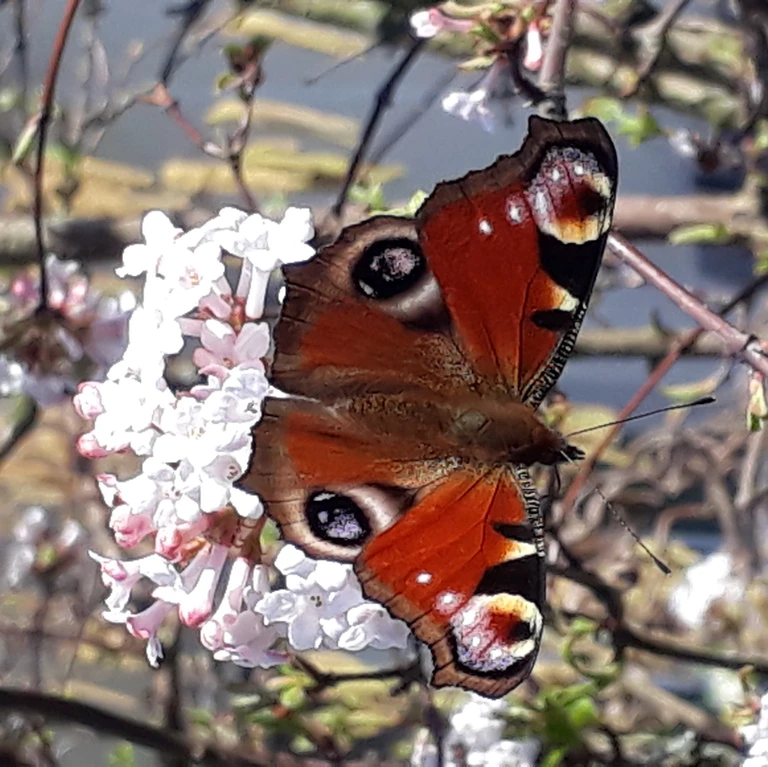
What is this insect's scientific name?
Aglais io
